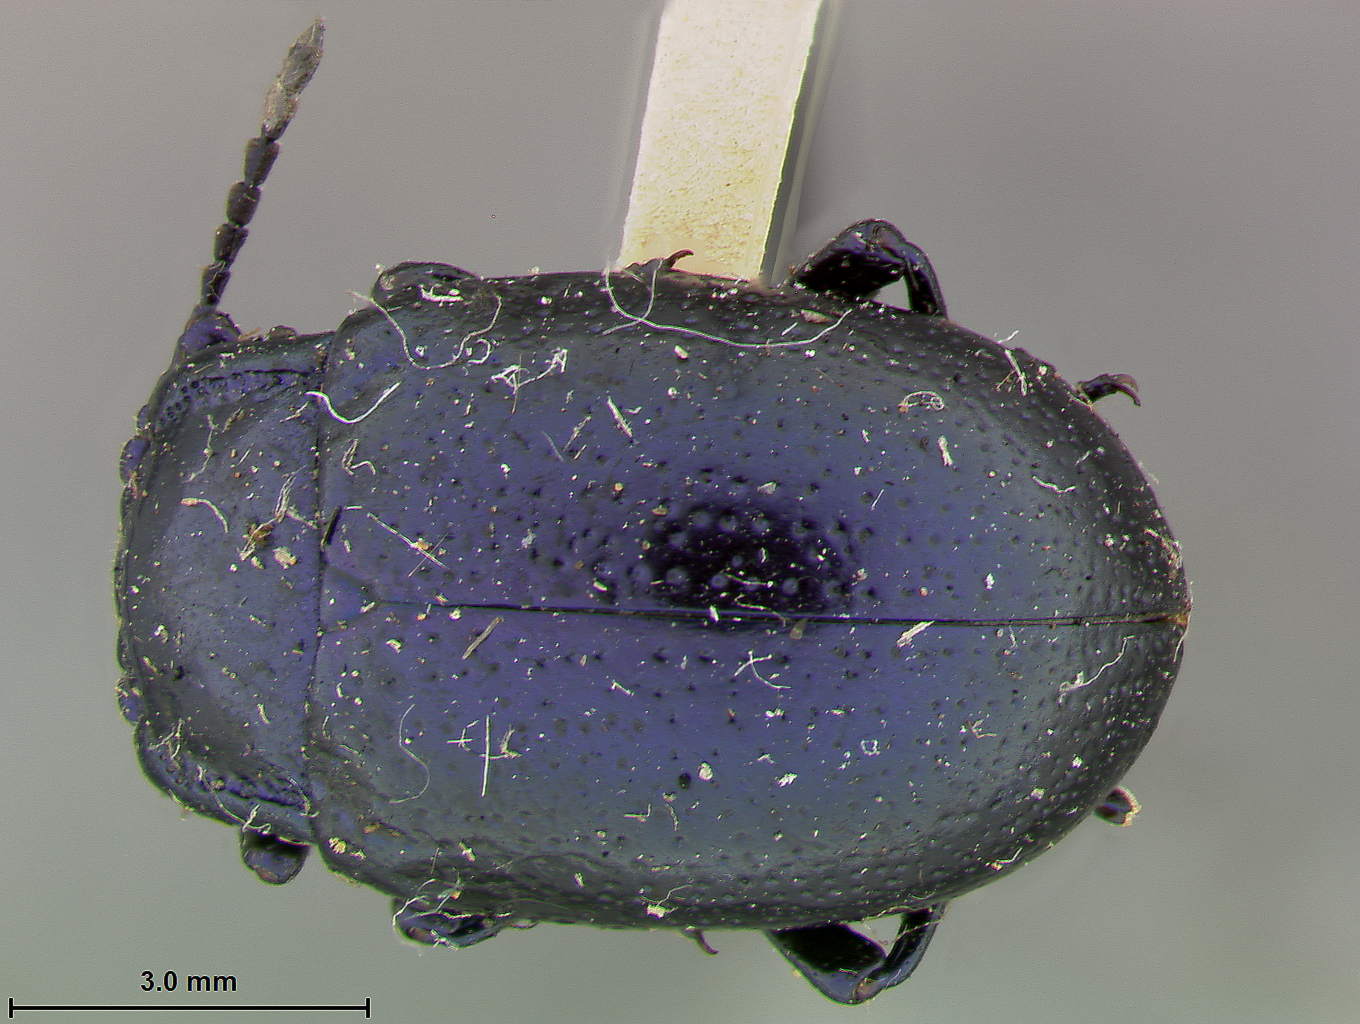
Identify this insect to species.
Chrysomella auripennis
